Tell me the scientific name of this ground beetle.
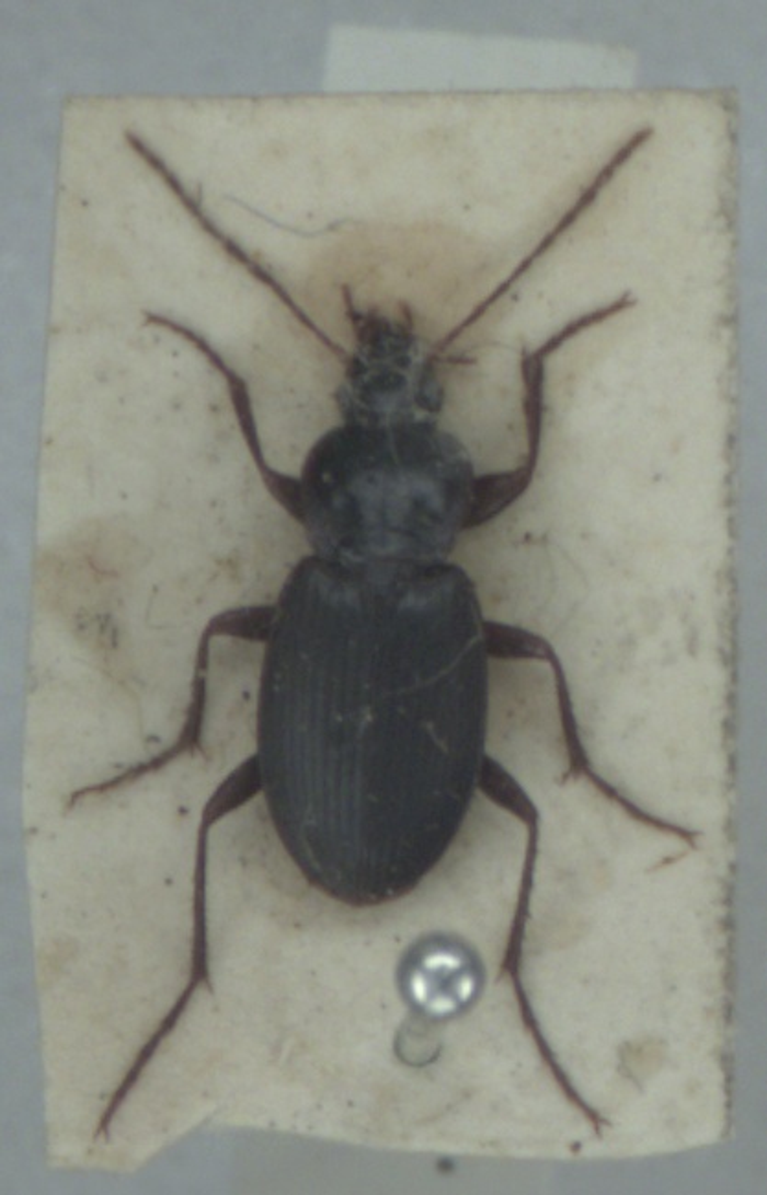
Calathus rotundicollis
